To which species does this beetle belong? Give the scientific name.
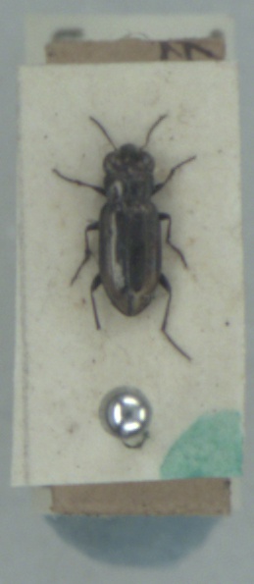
Notiophilus substriatus
